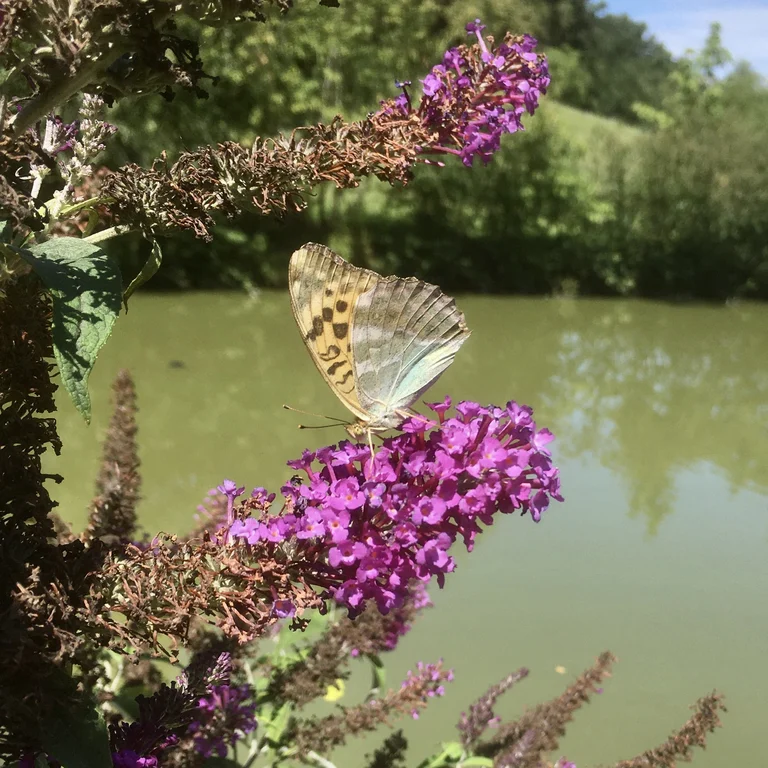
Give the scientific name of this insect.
Argynnis paphia
